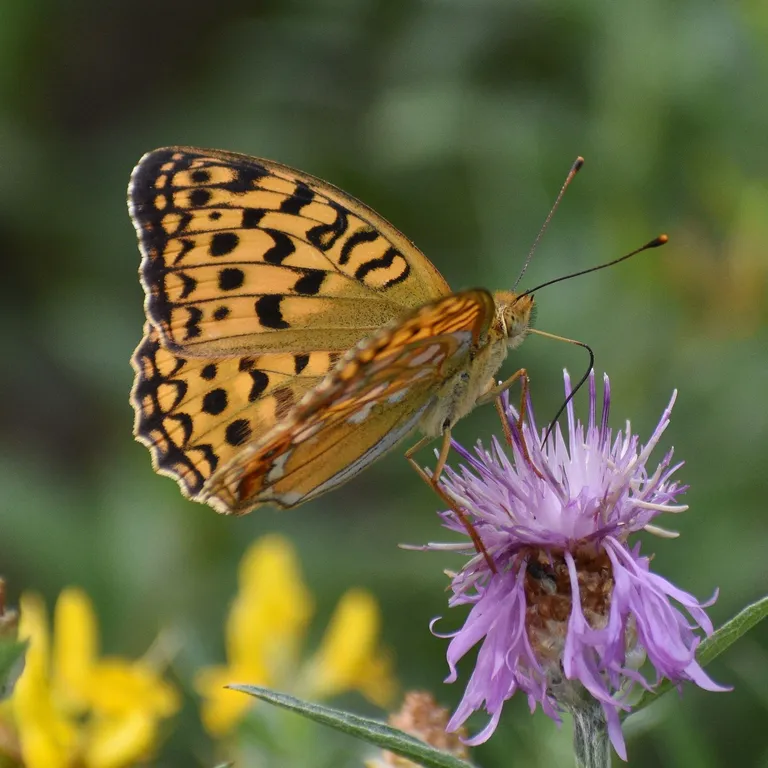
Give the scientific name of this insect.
Fabriciana adippe
